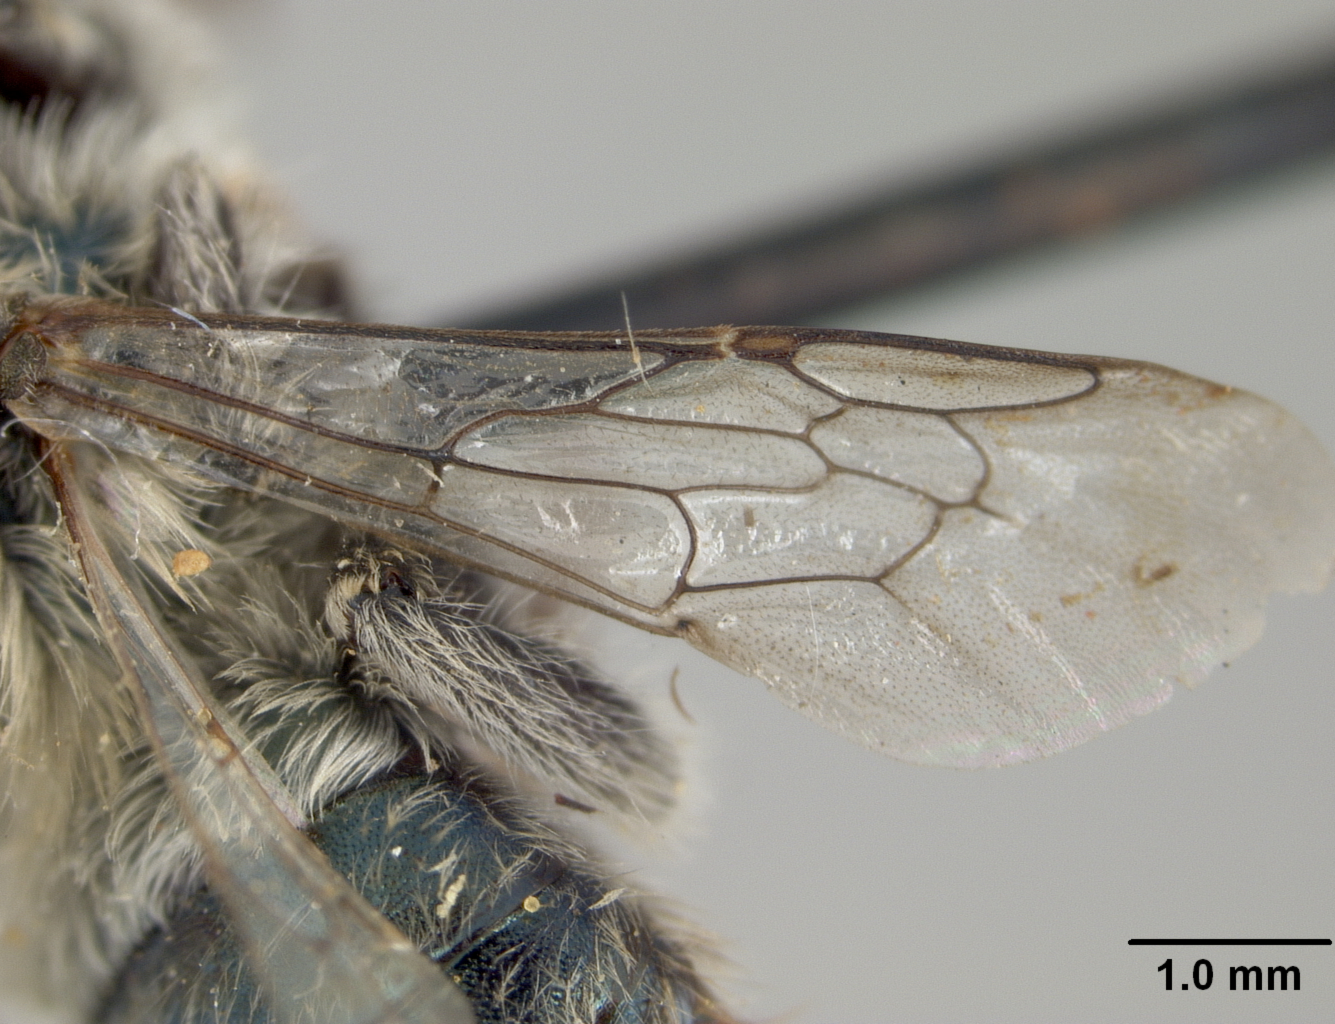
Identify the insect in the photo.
Osmia hicksi
